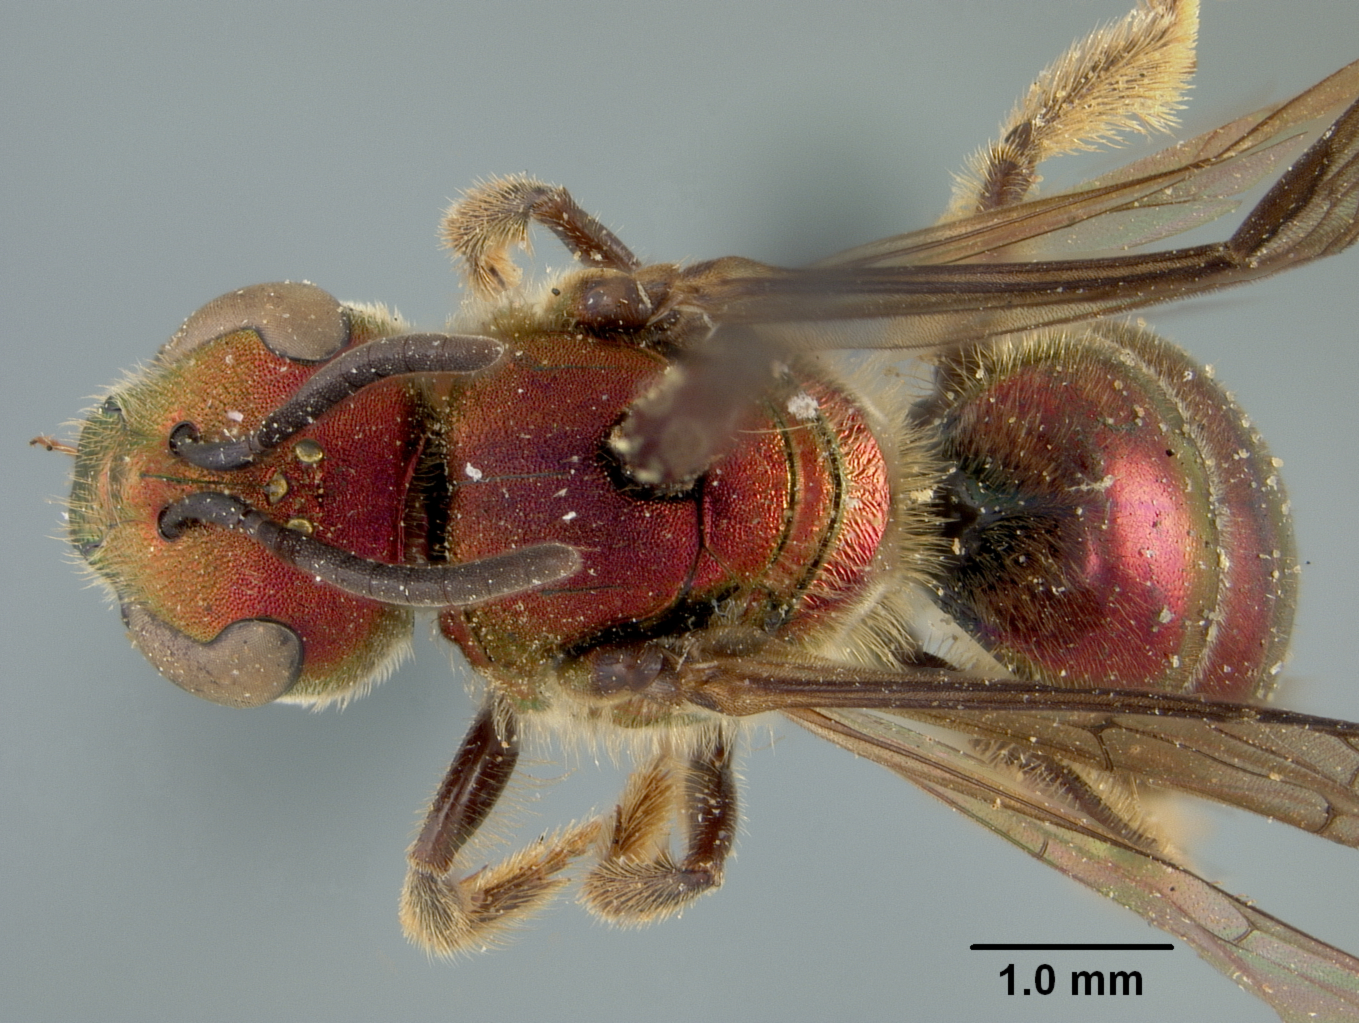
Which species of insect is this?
Augochlora ignifera
